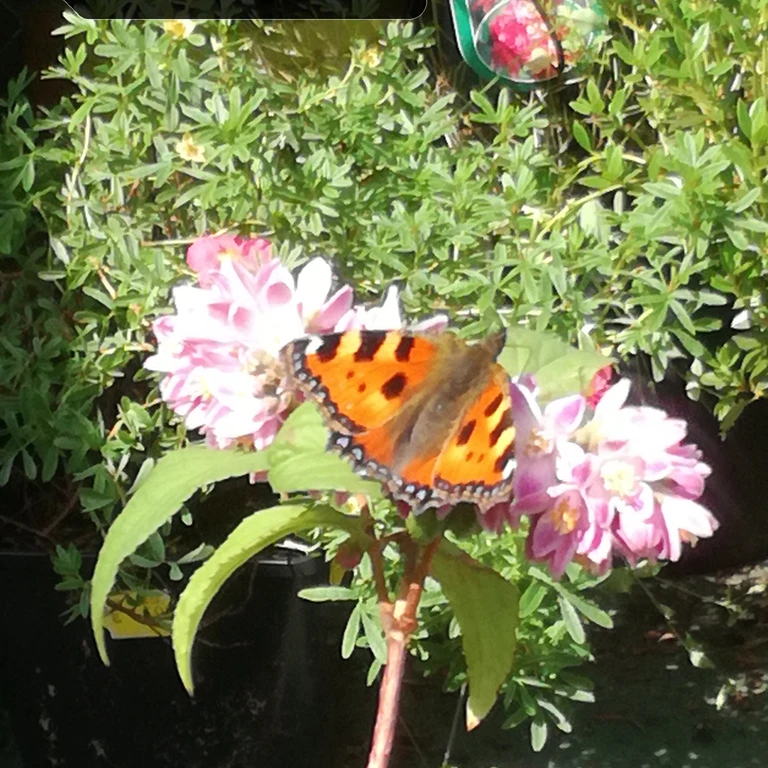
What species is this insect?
Aglais urticae
